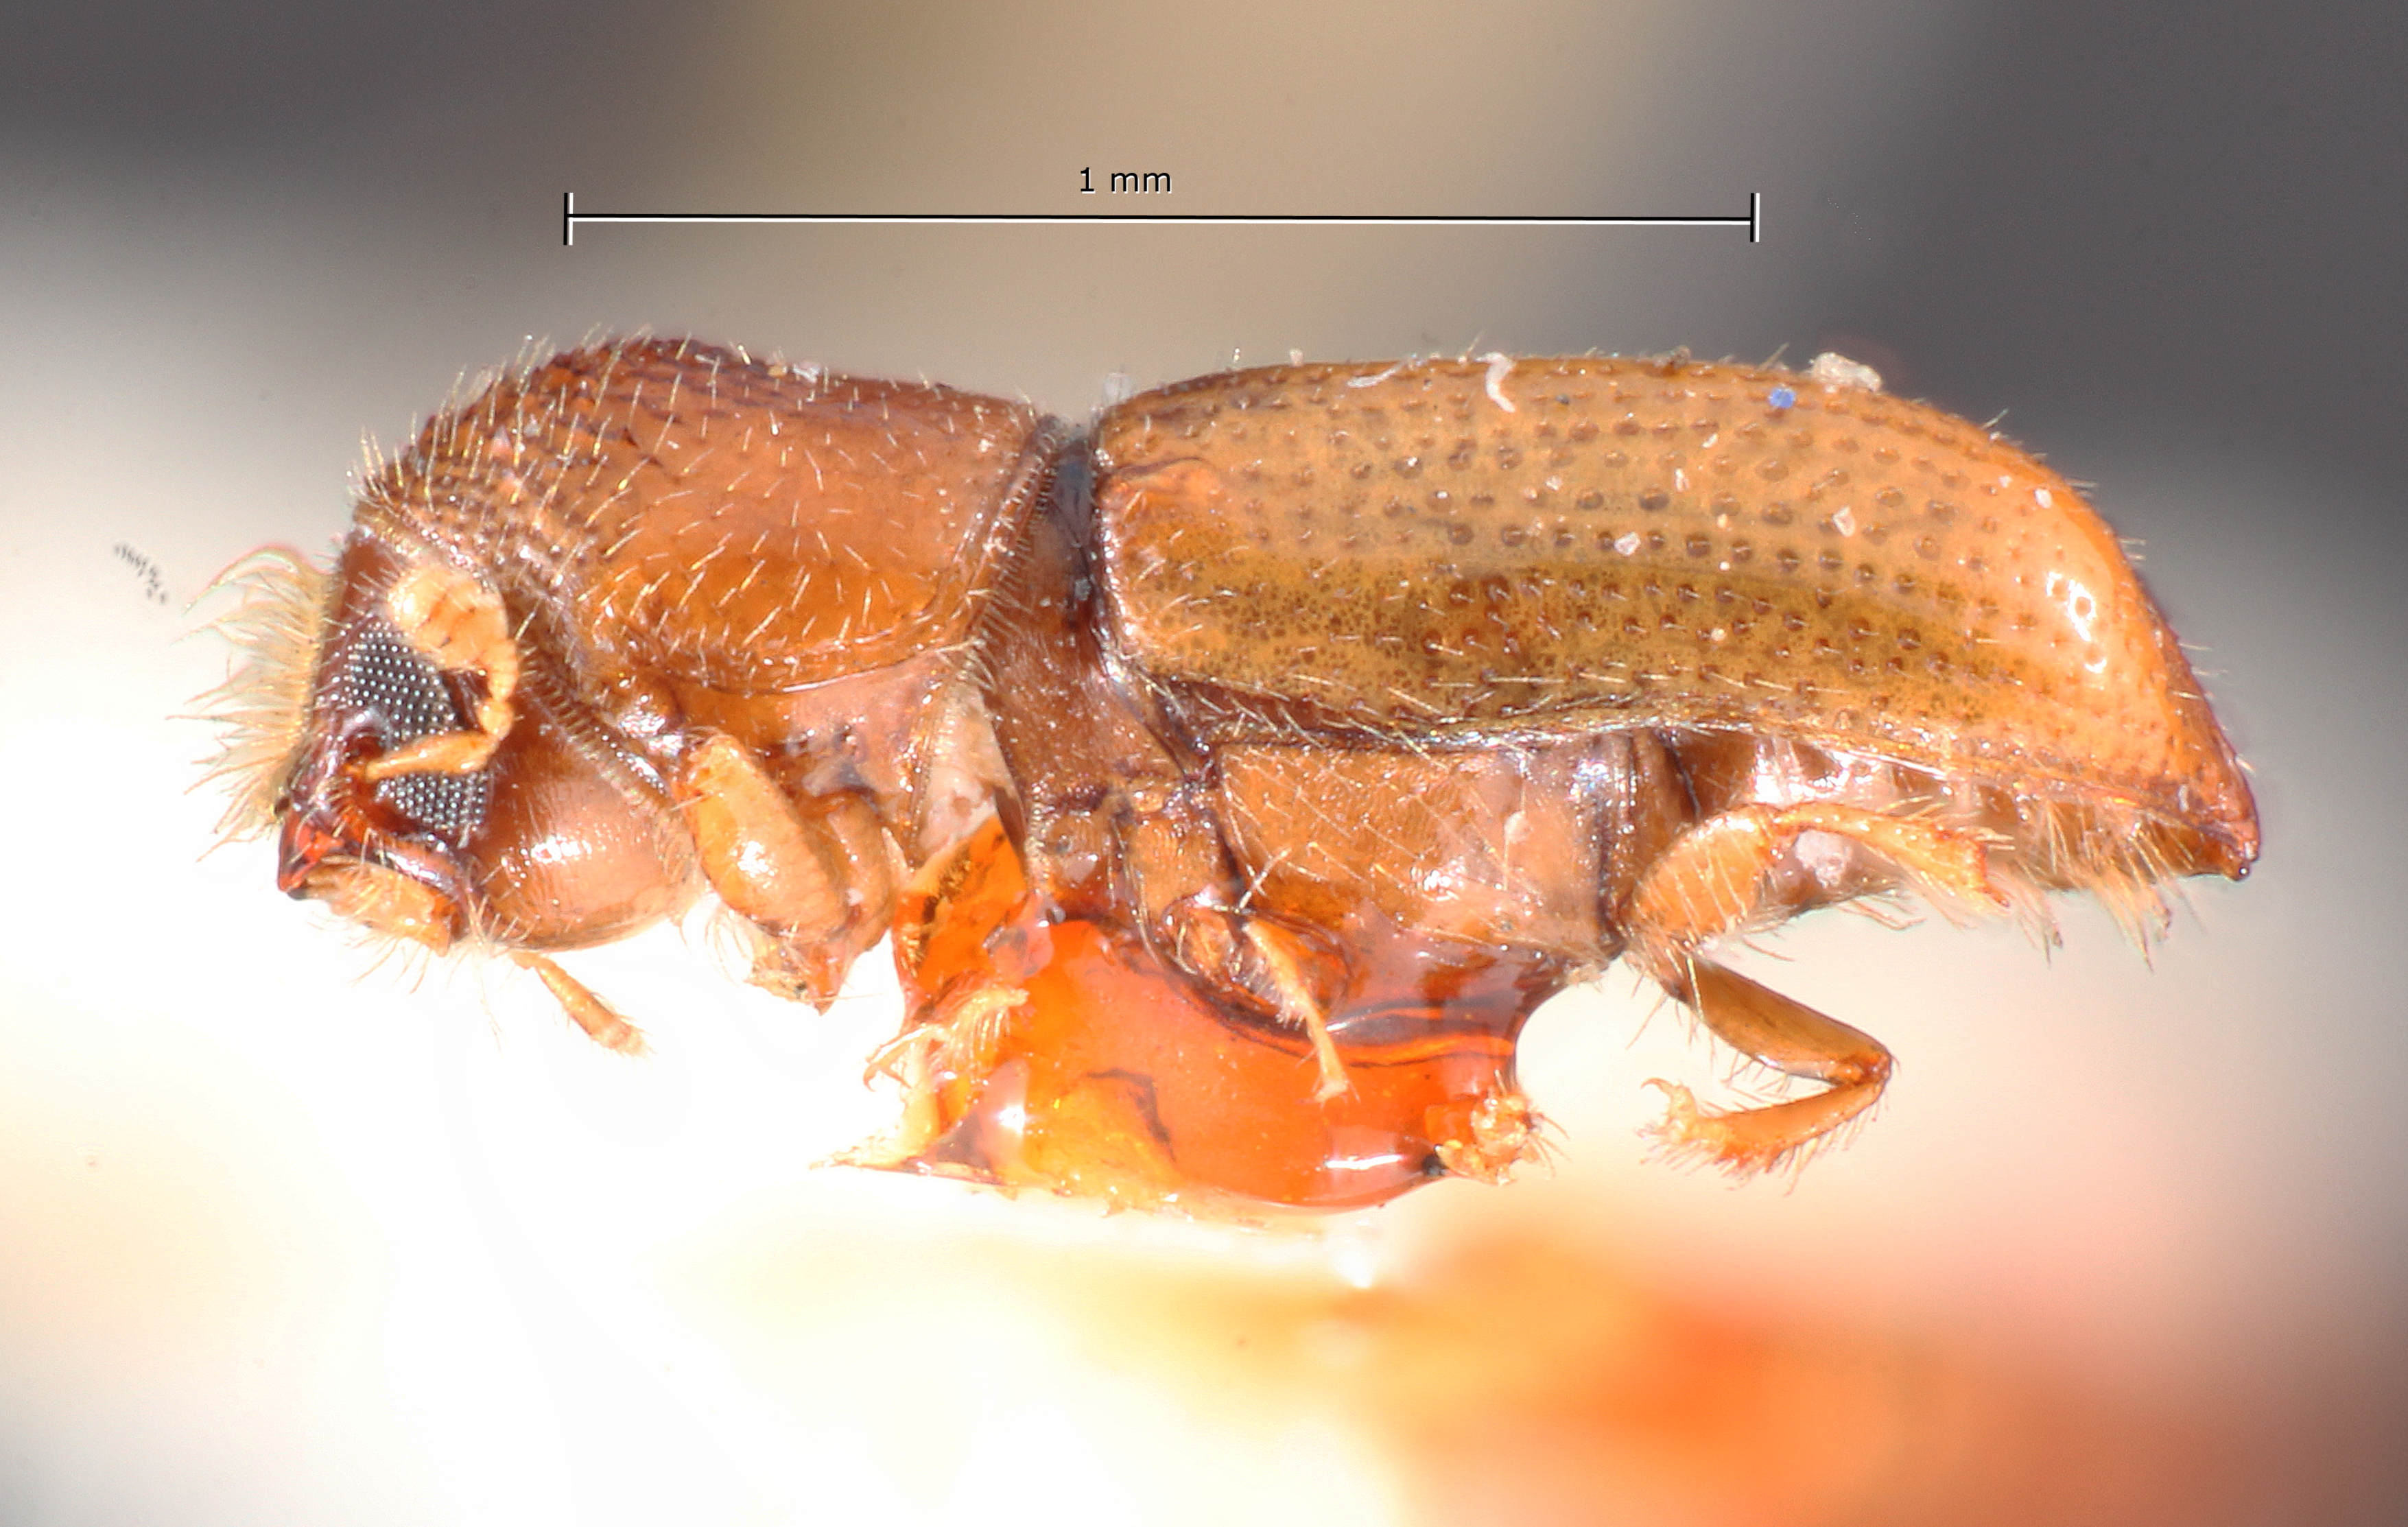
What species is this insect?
Pityophthorus citus
